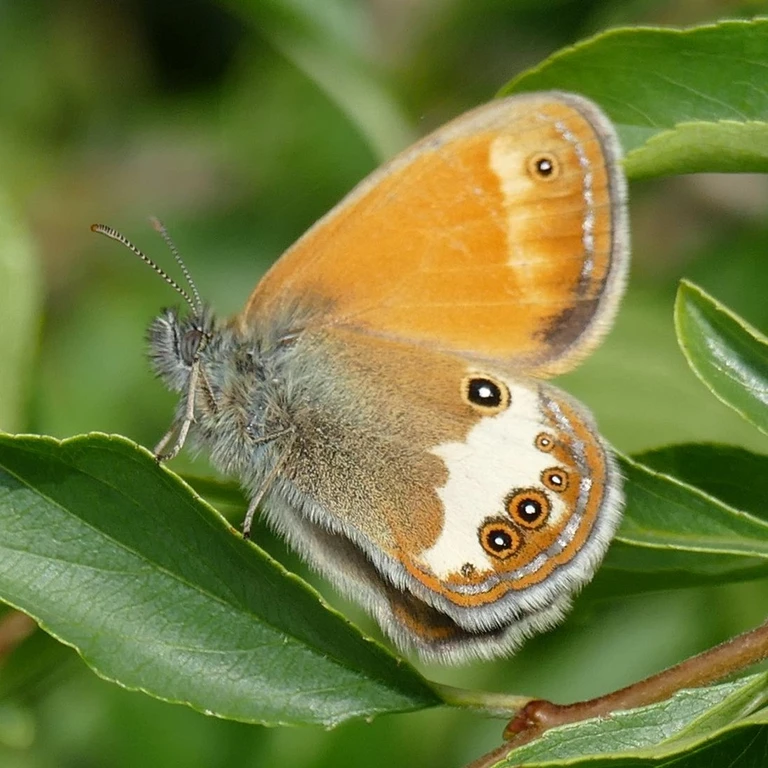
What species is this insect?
Coenonympha arcania
